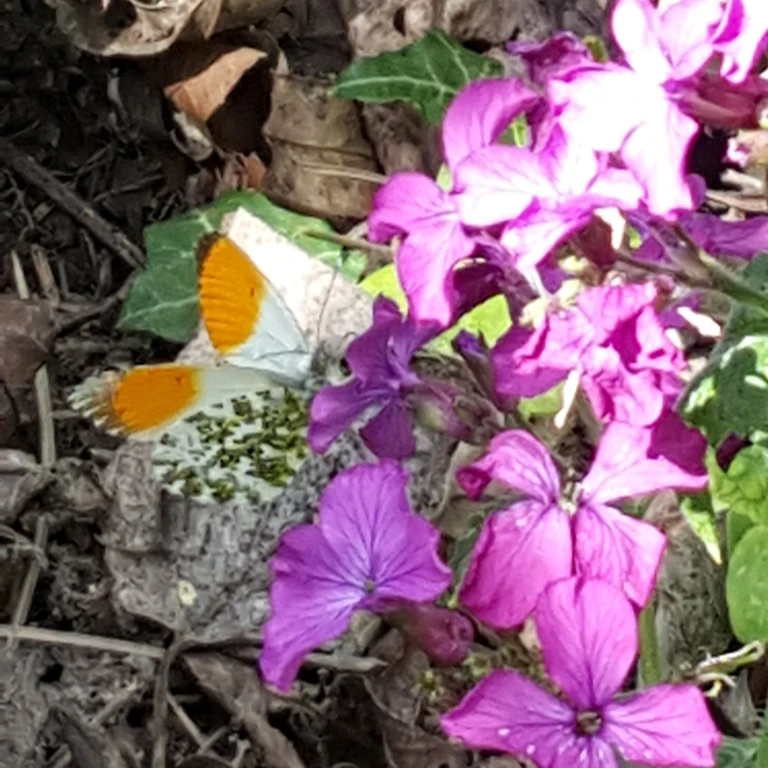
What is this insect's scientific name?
Anthocharis cardamines
